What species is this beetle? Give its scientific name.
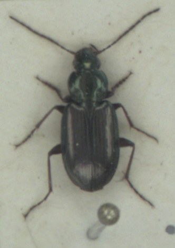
Agonum muelleri
